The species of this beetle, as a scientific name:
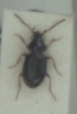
Bembidion gilvipes
